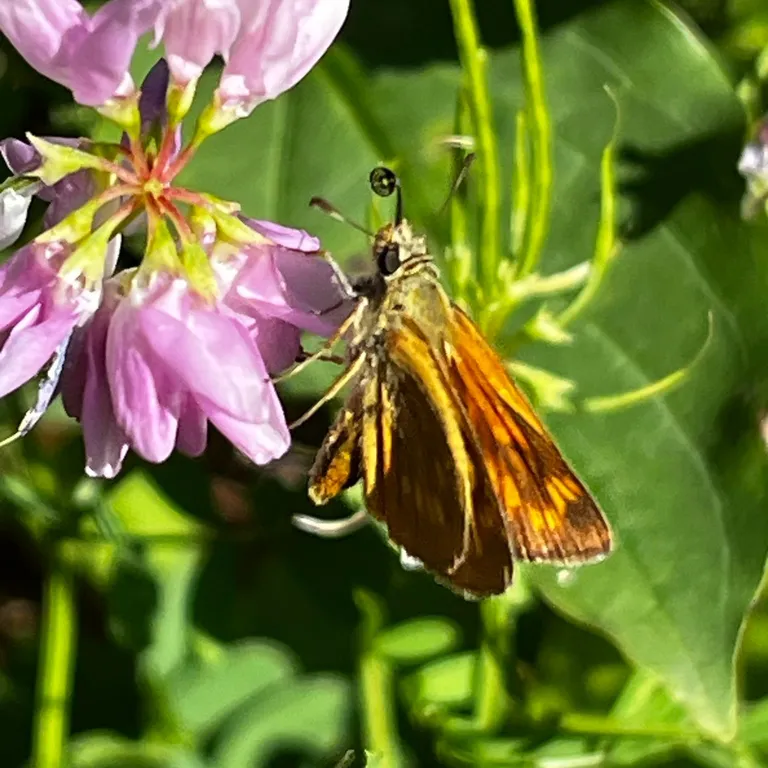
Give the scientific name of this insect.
Ochlodes sylvanus (also Ochlodes venata)
